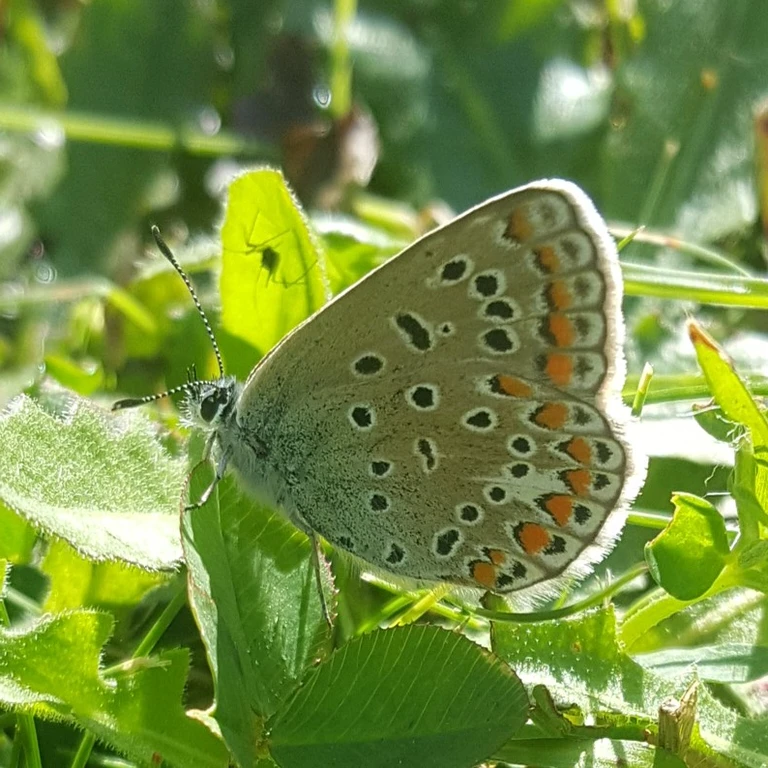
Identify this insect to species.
Polyommatus icarus
